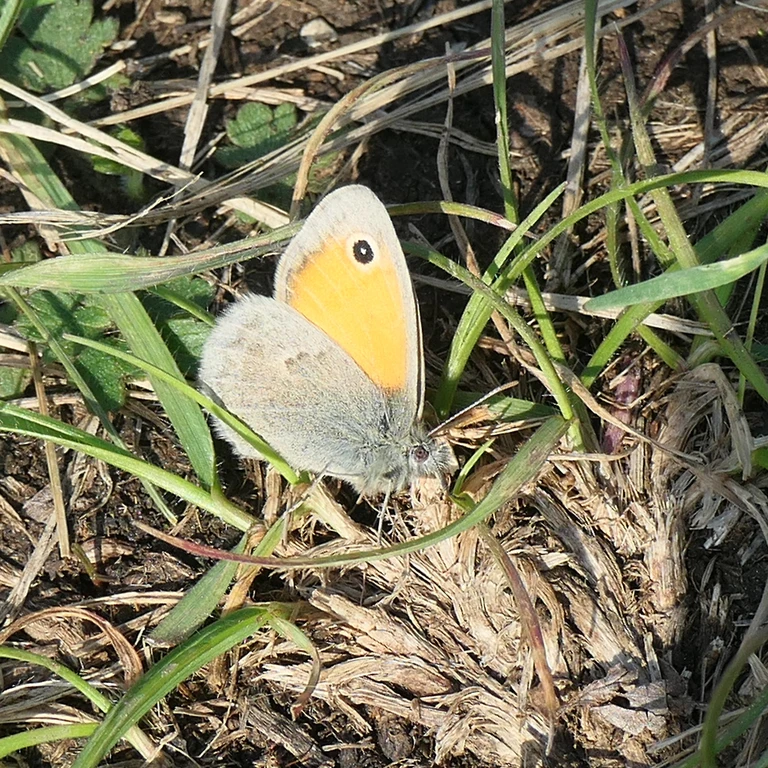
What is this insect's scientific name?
Coenonympha pamphilus
